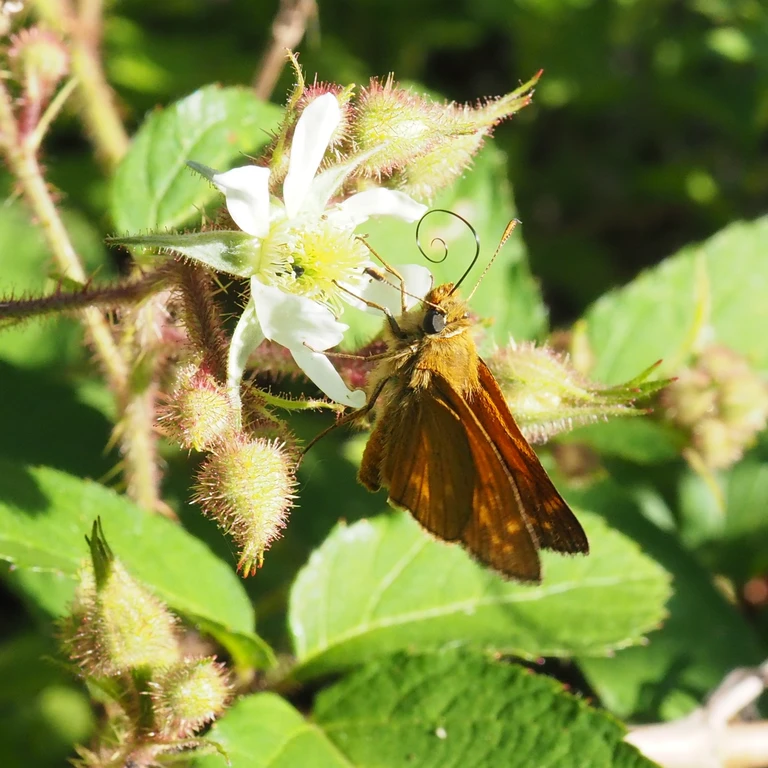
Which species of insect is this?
Ochlodes sylvanus (also Ochlodes venata)
